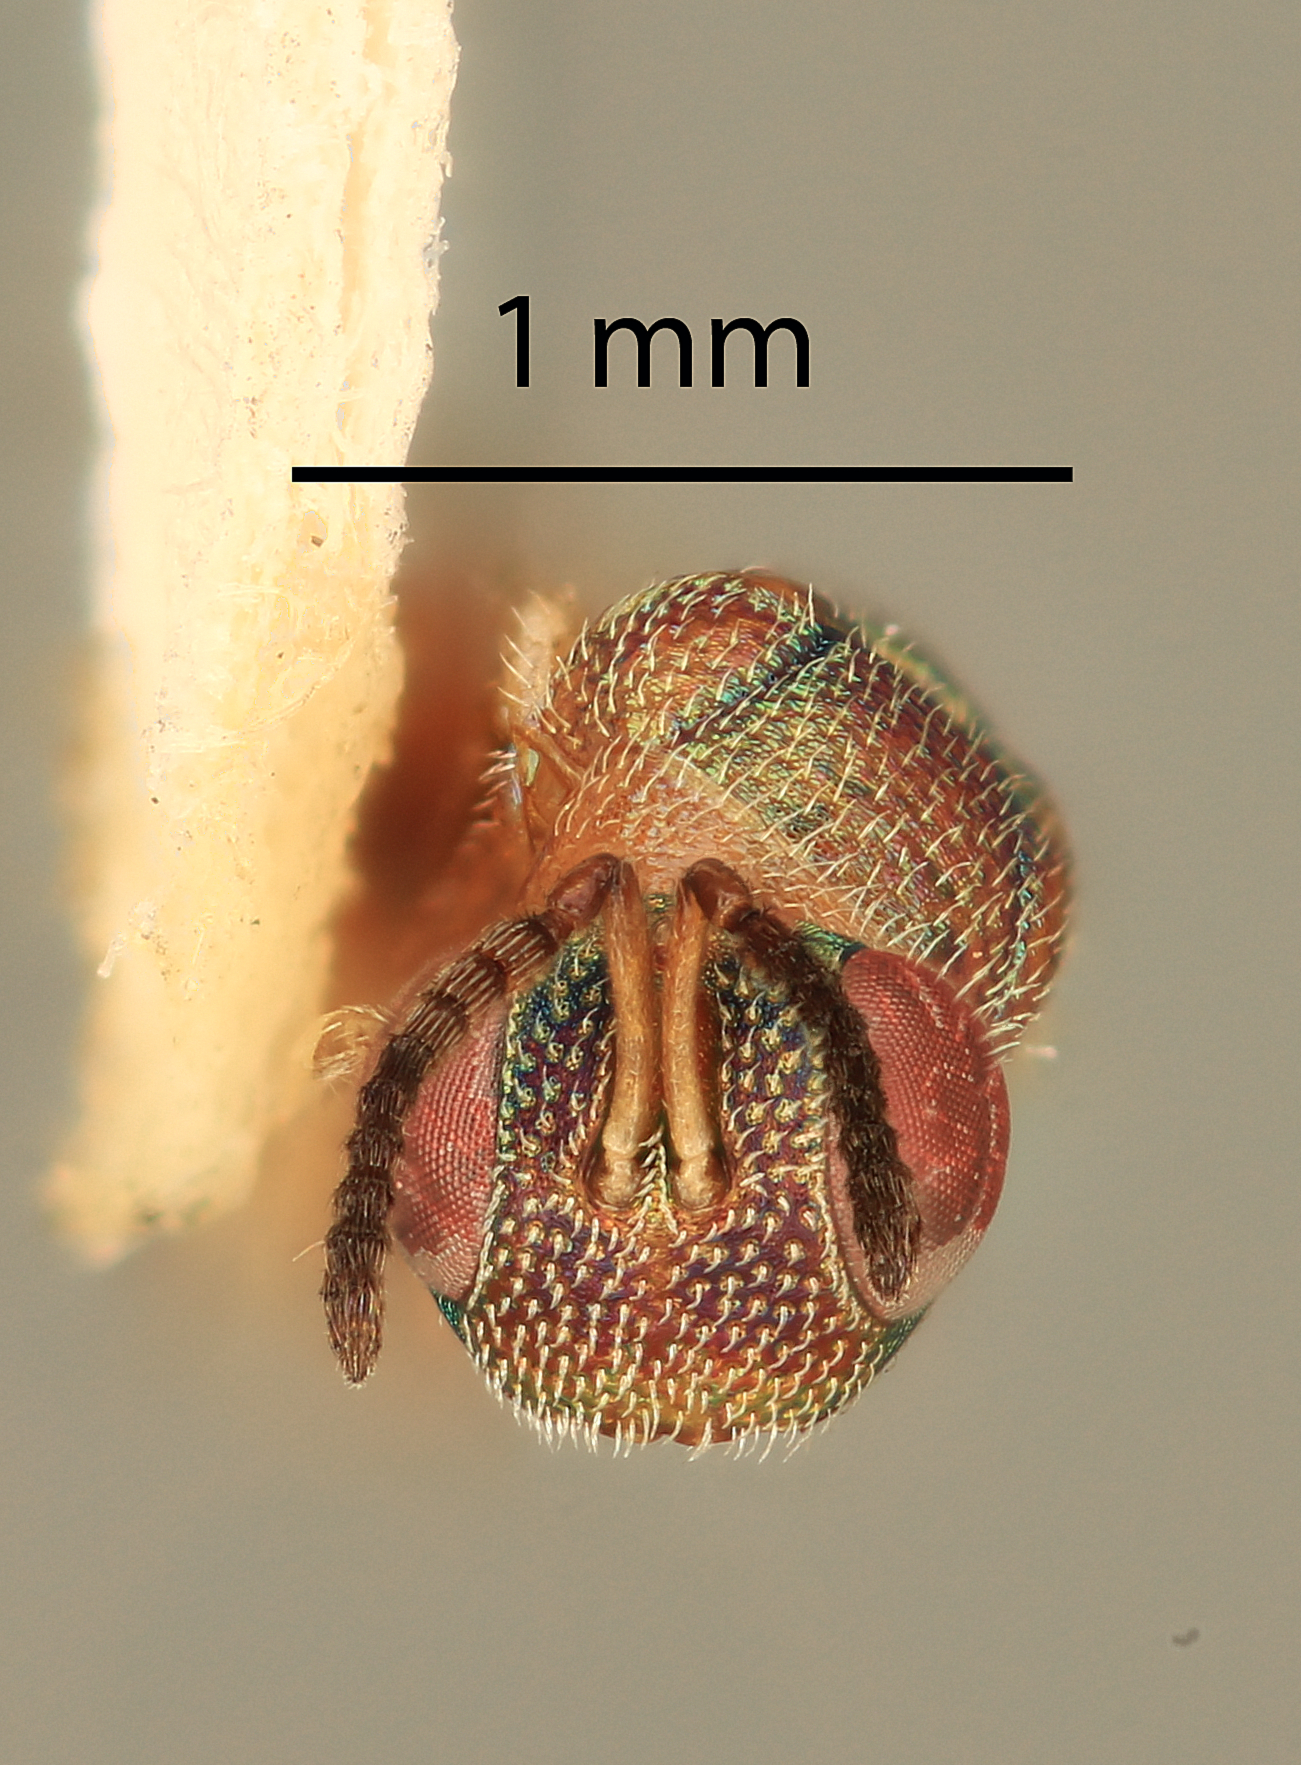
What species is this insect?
Physothorax bidentulus
